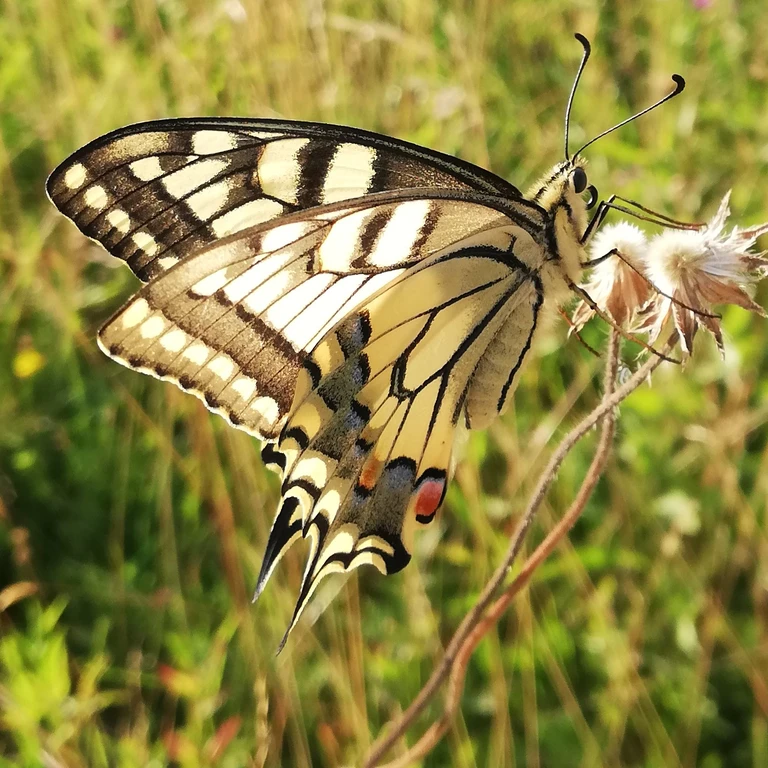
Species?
Papilio machaon
